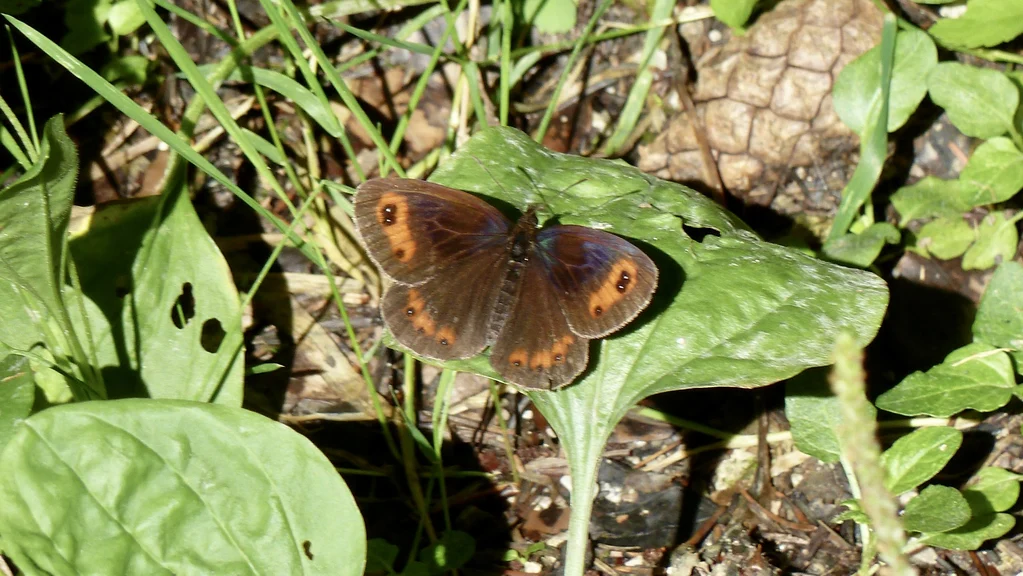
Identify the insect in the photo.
Erebia aethiops
